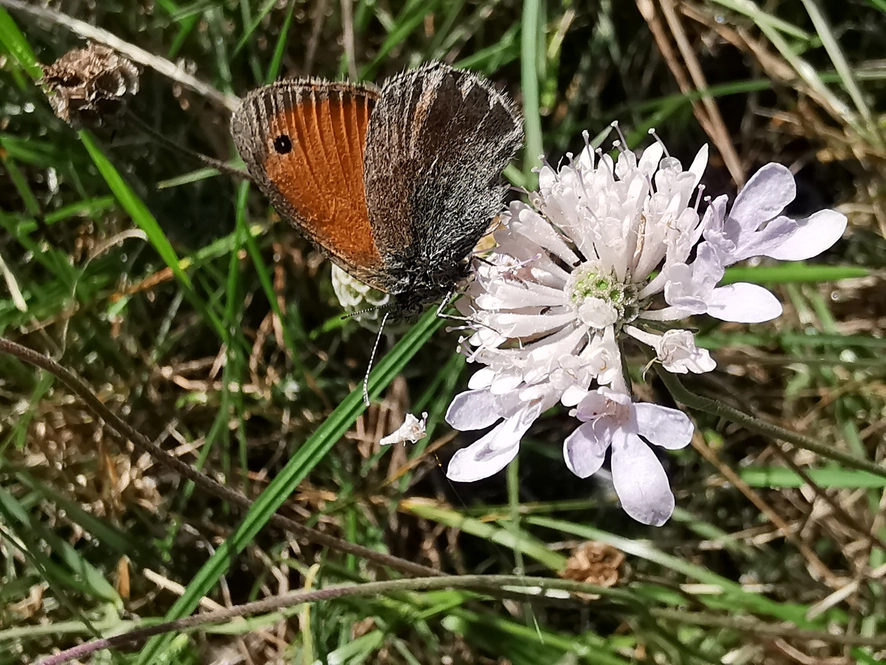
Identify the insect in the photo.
Coenonympha pamphilus
